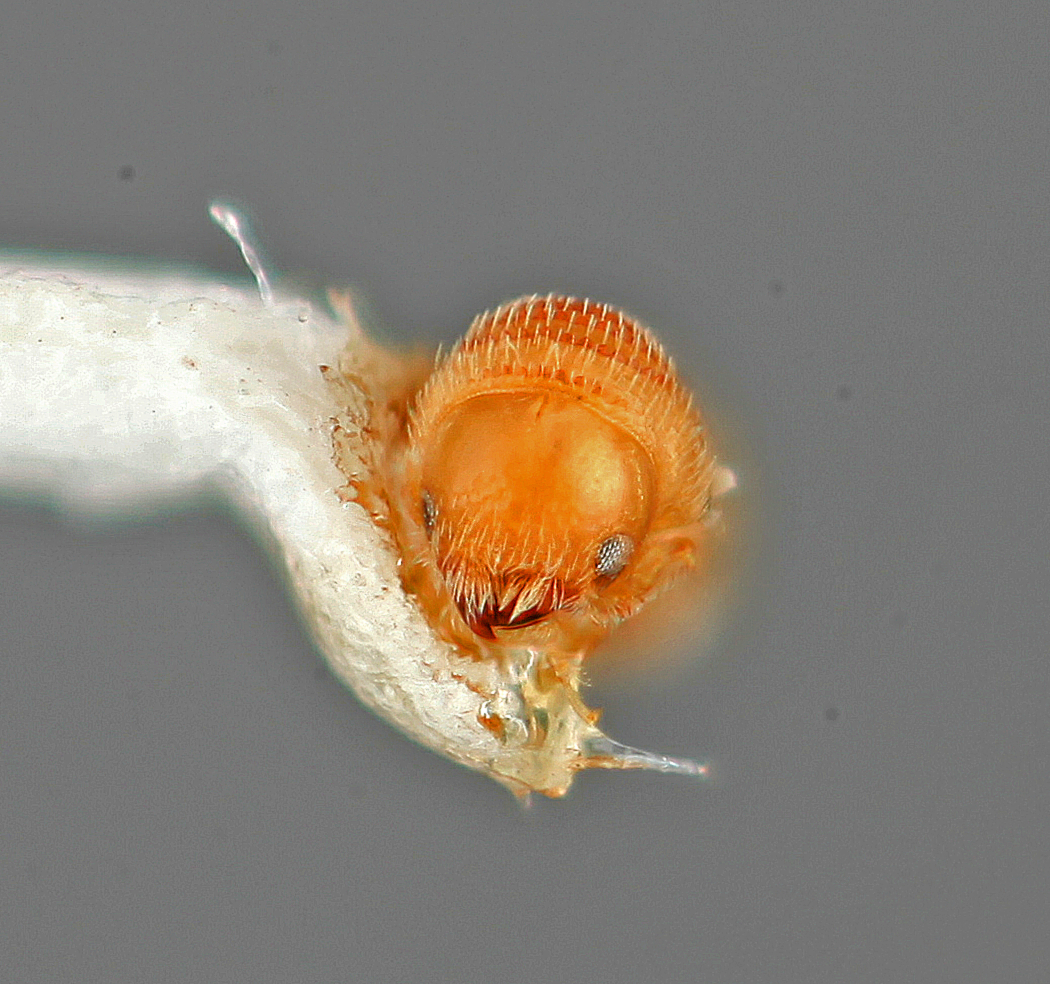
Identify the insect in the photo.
Pityophthorus vescus
